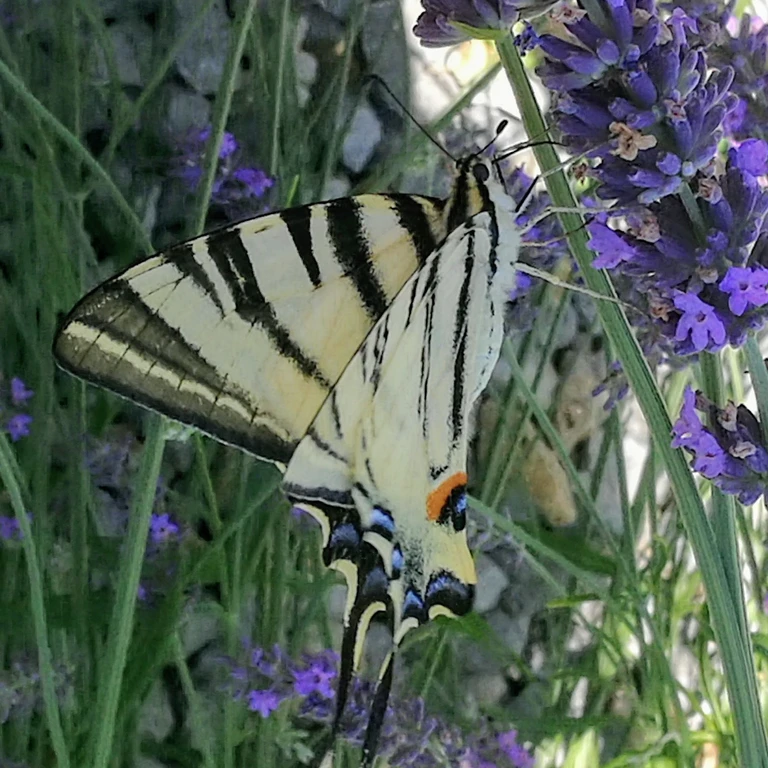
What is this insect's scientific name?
Iphiclides podalirius
